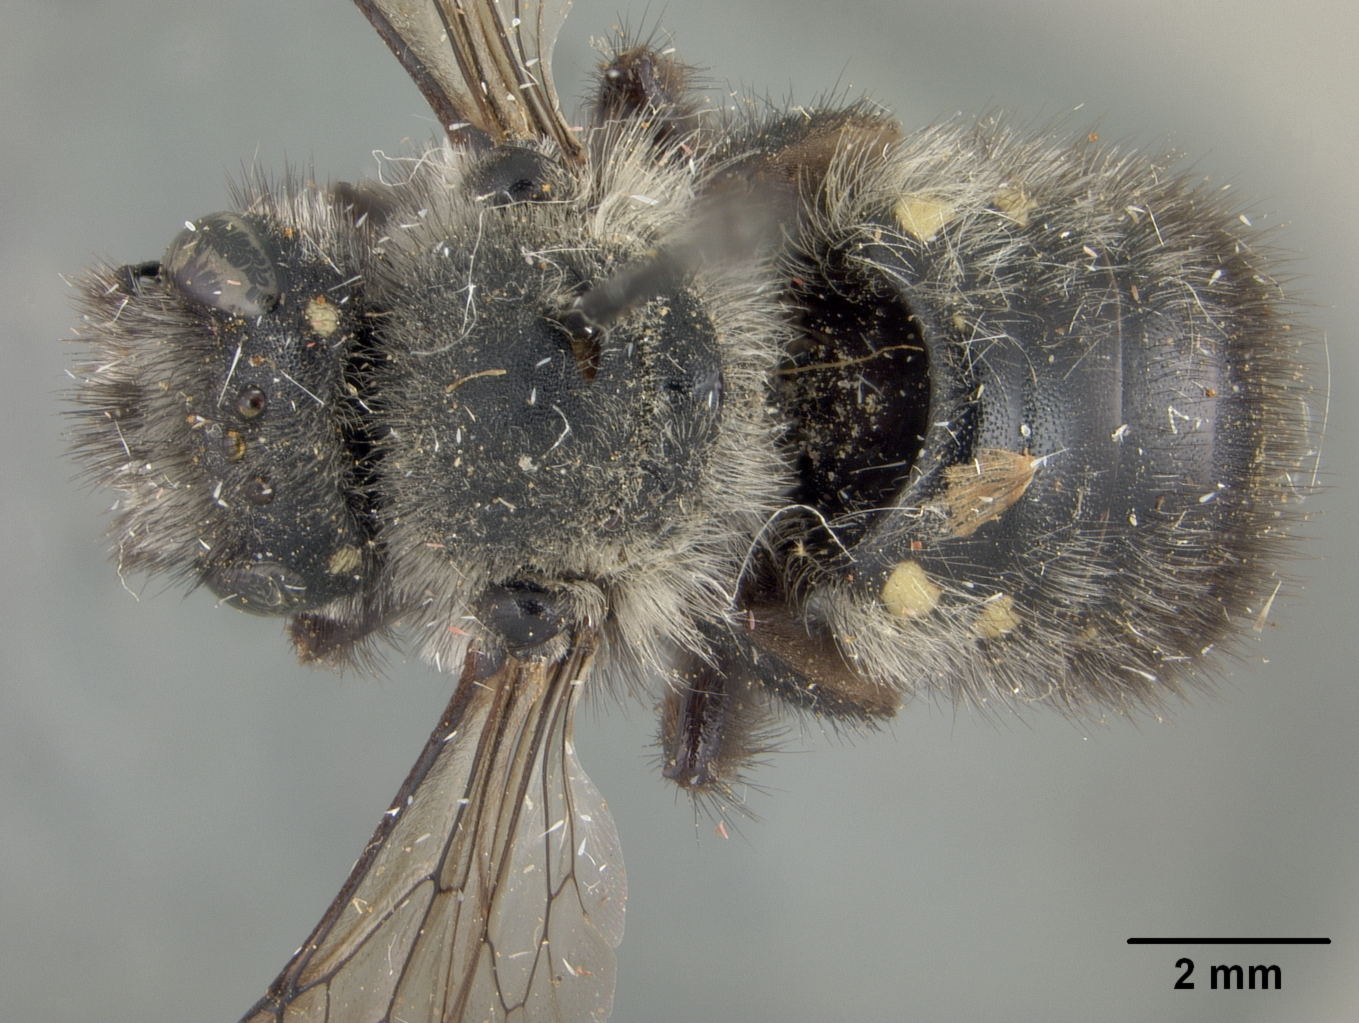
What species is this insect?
Anthidium atricaudum
